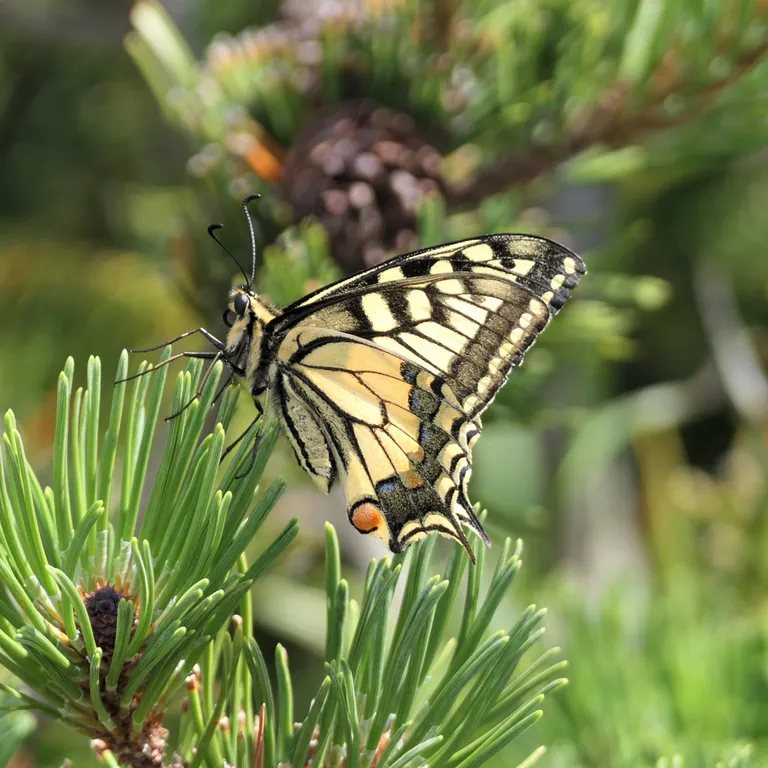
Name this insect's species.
Papilio machaon
